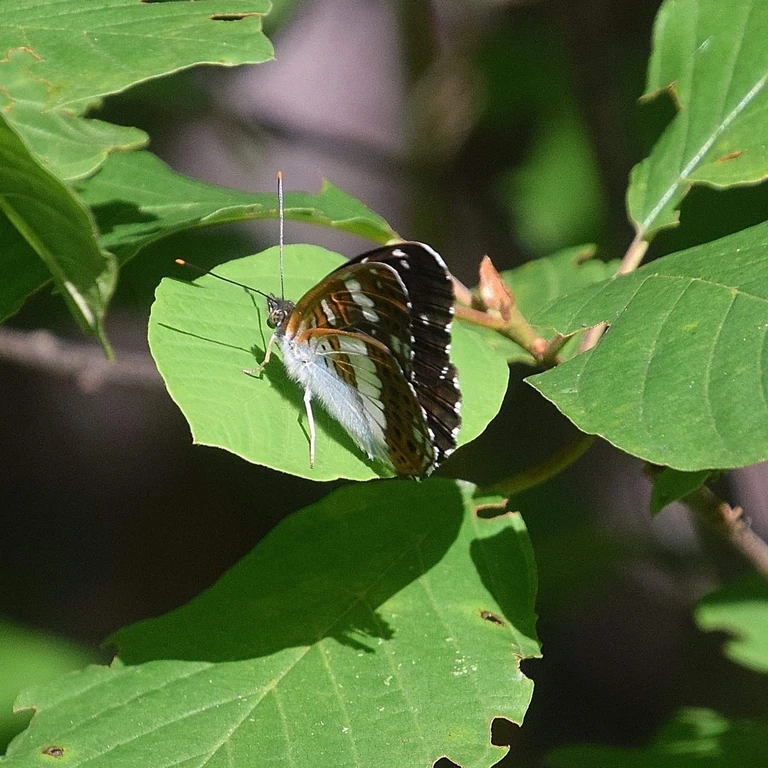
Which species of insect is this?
Limenitis camilla (also Ladoga camilla)
